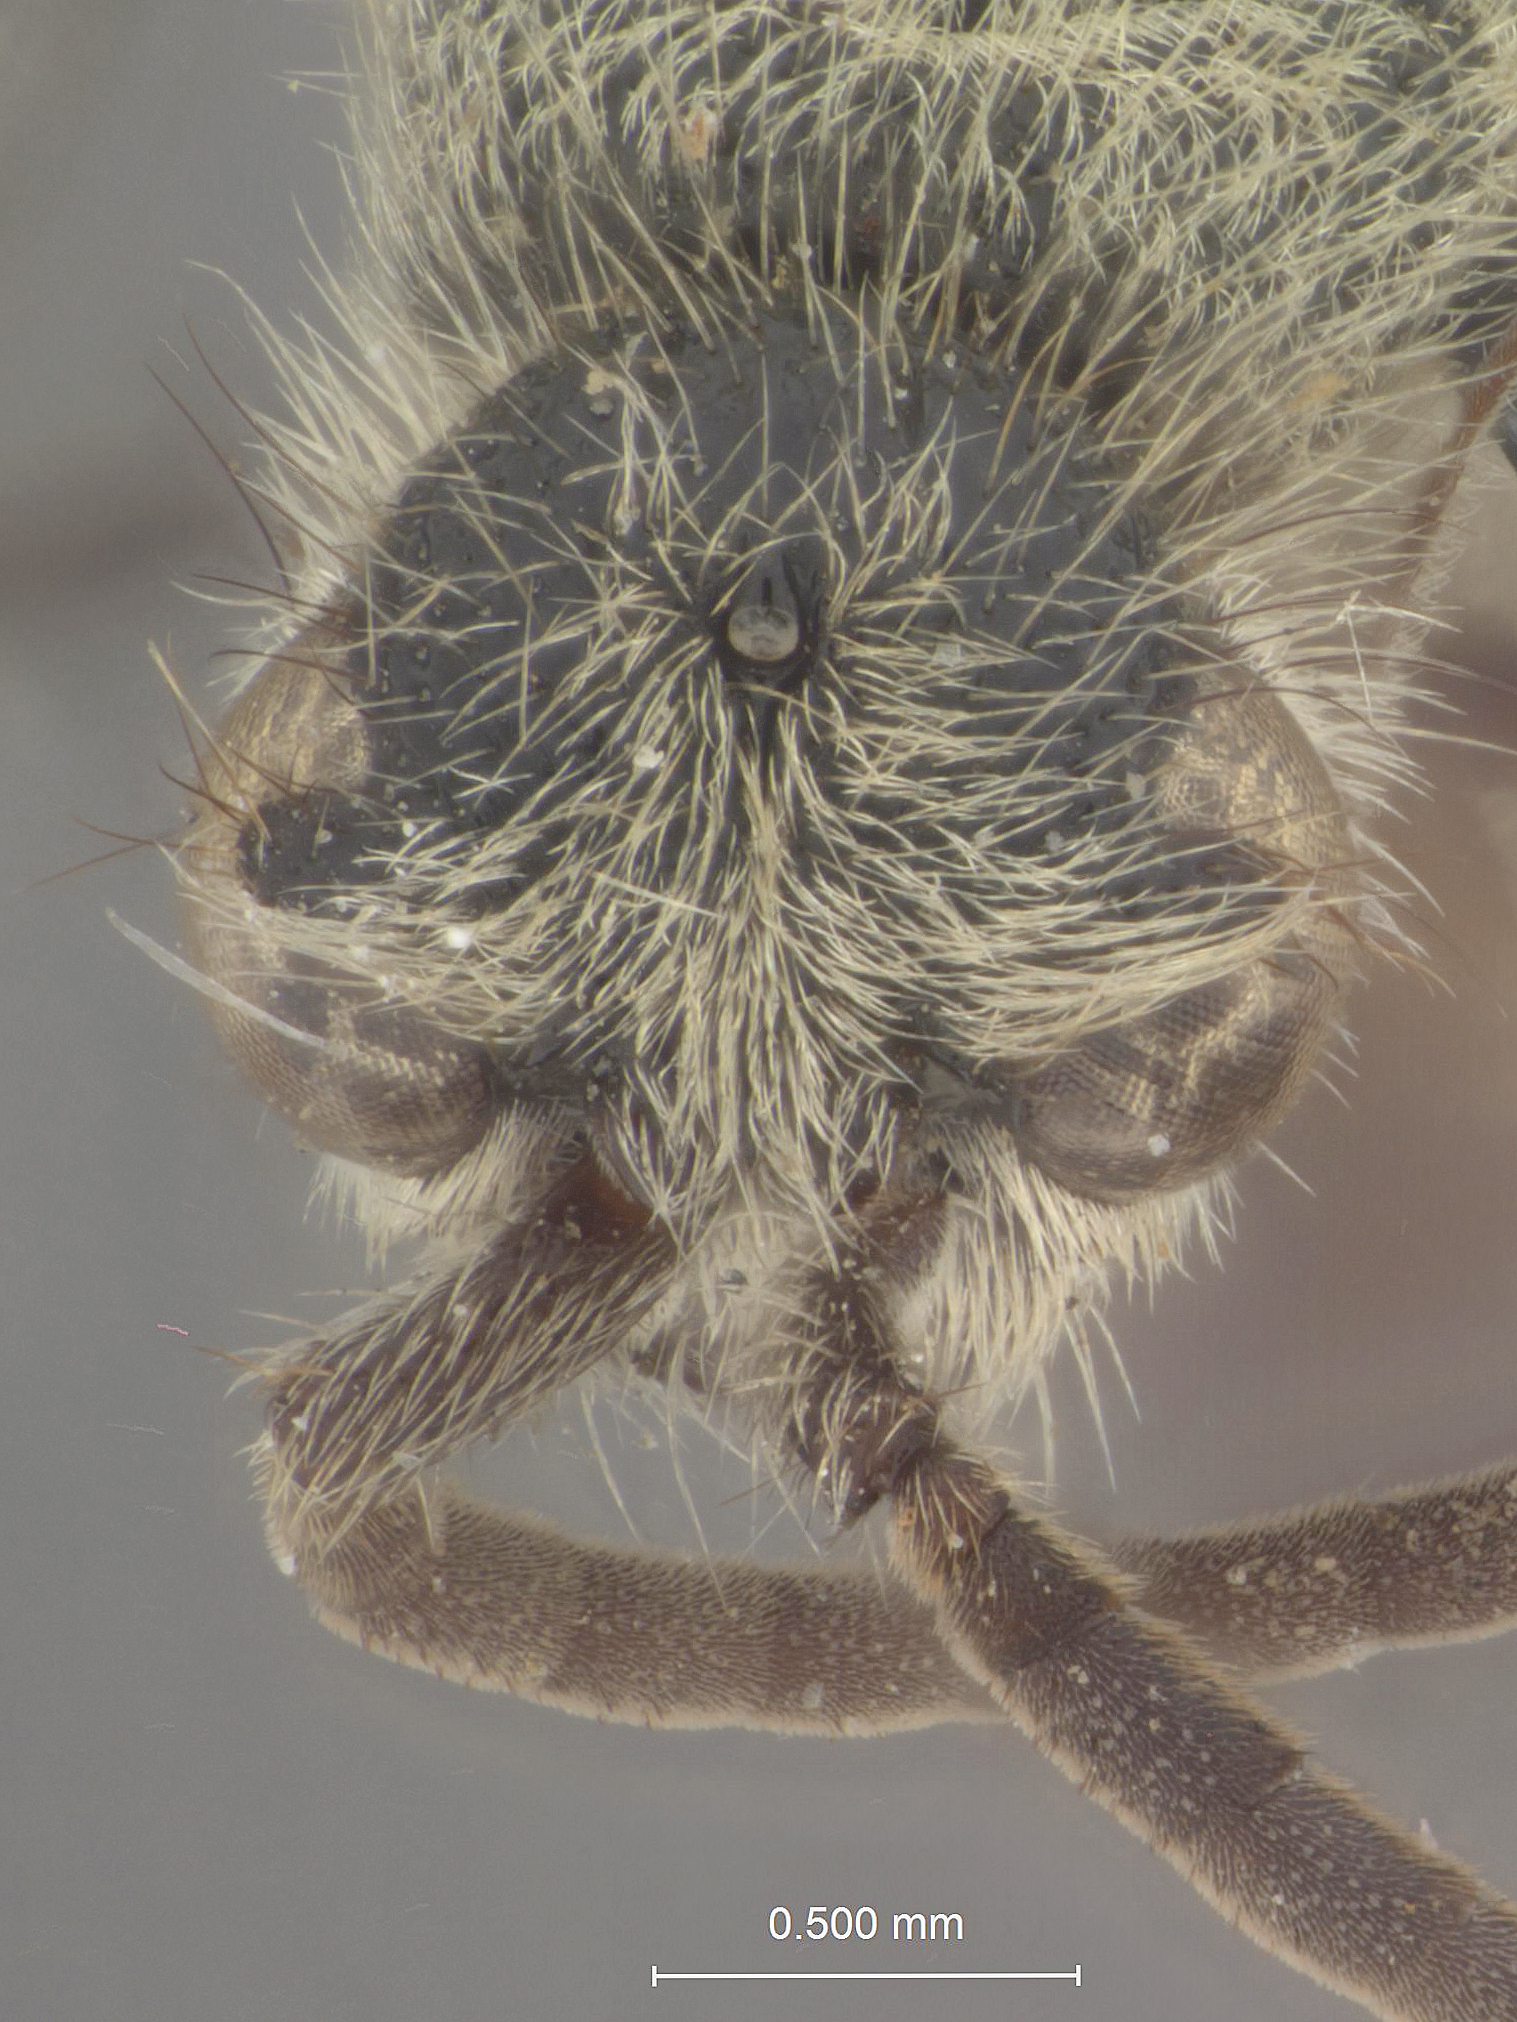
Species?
Mutilla semperi
